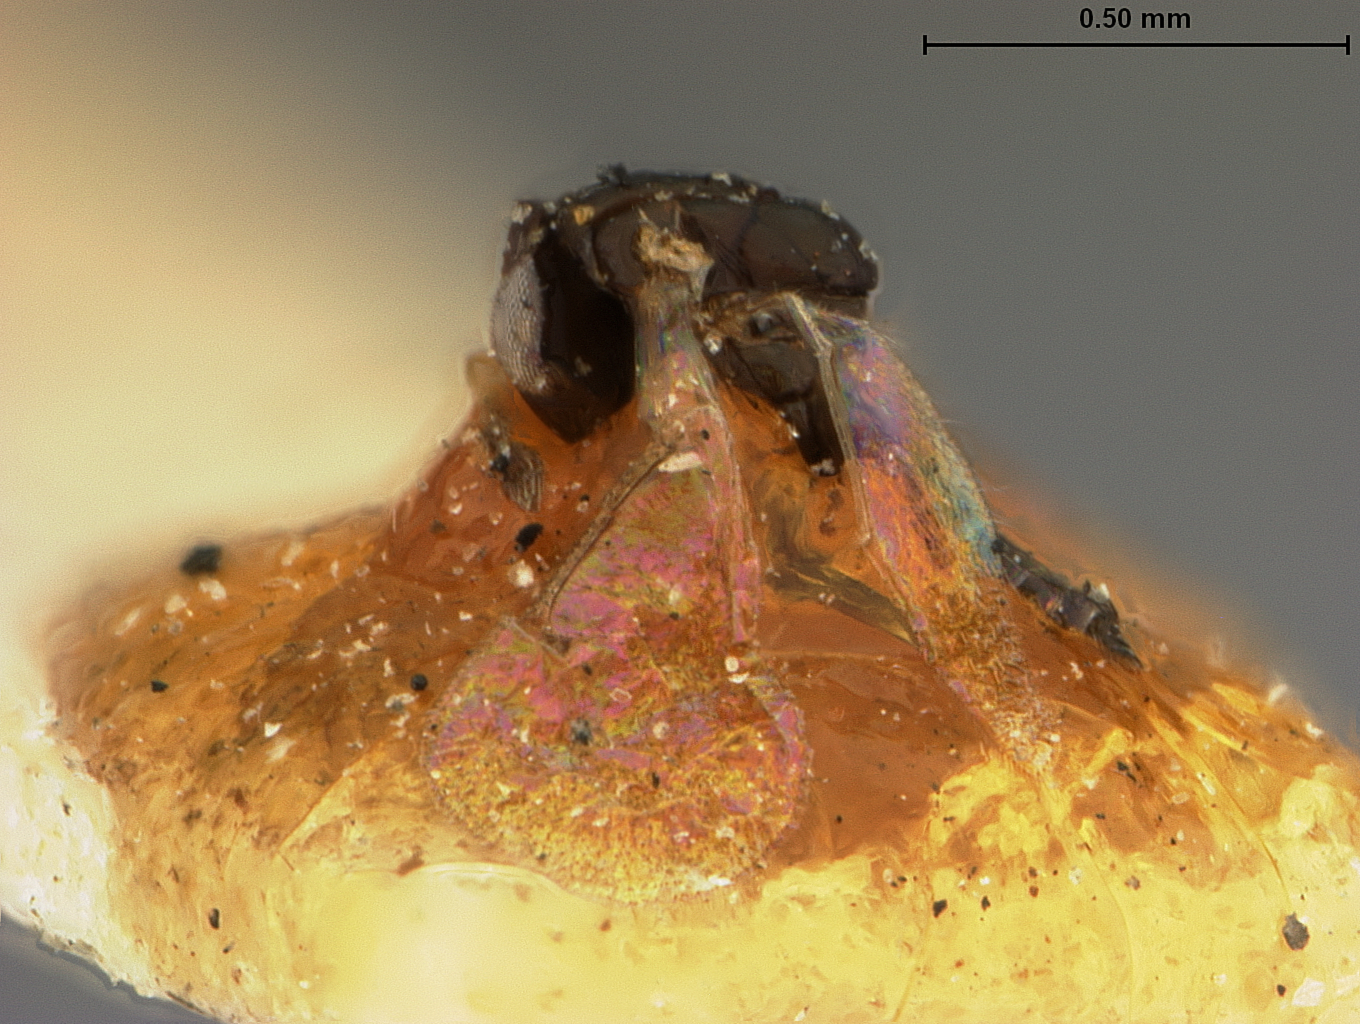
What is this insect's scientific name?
Hyperteles neuroteri
